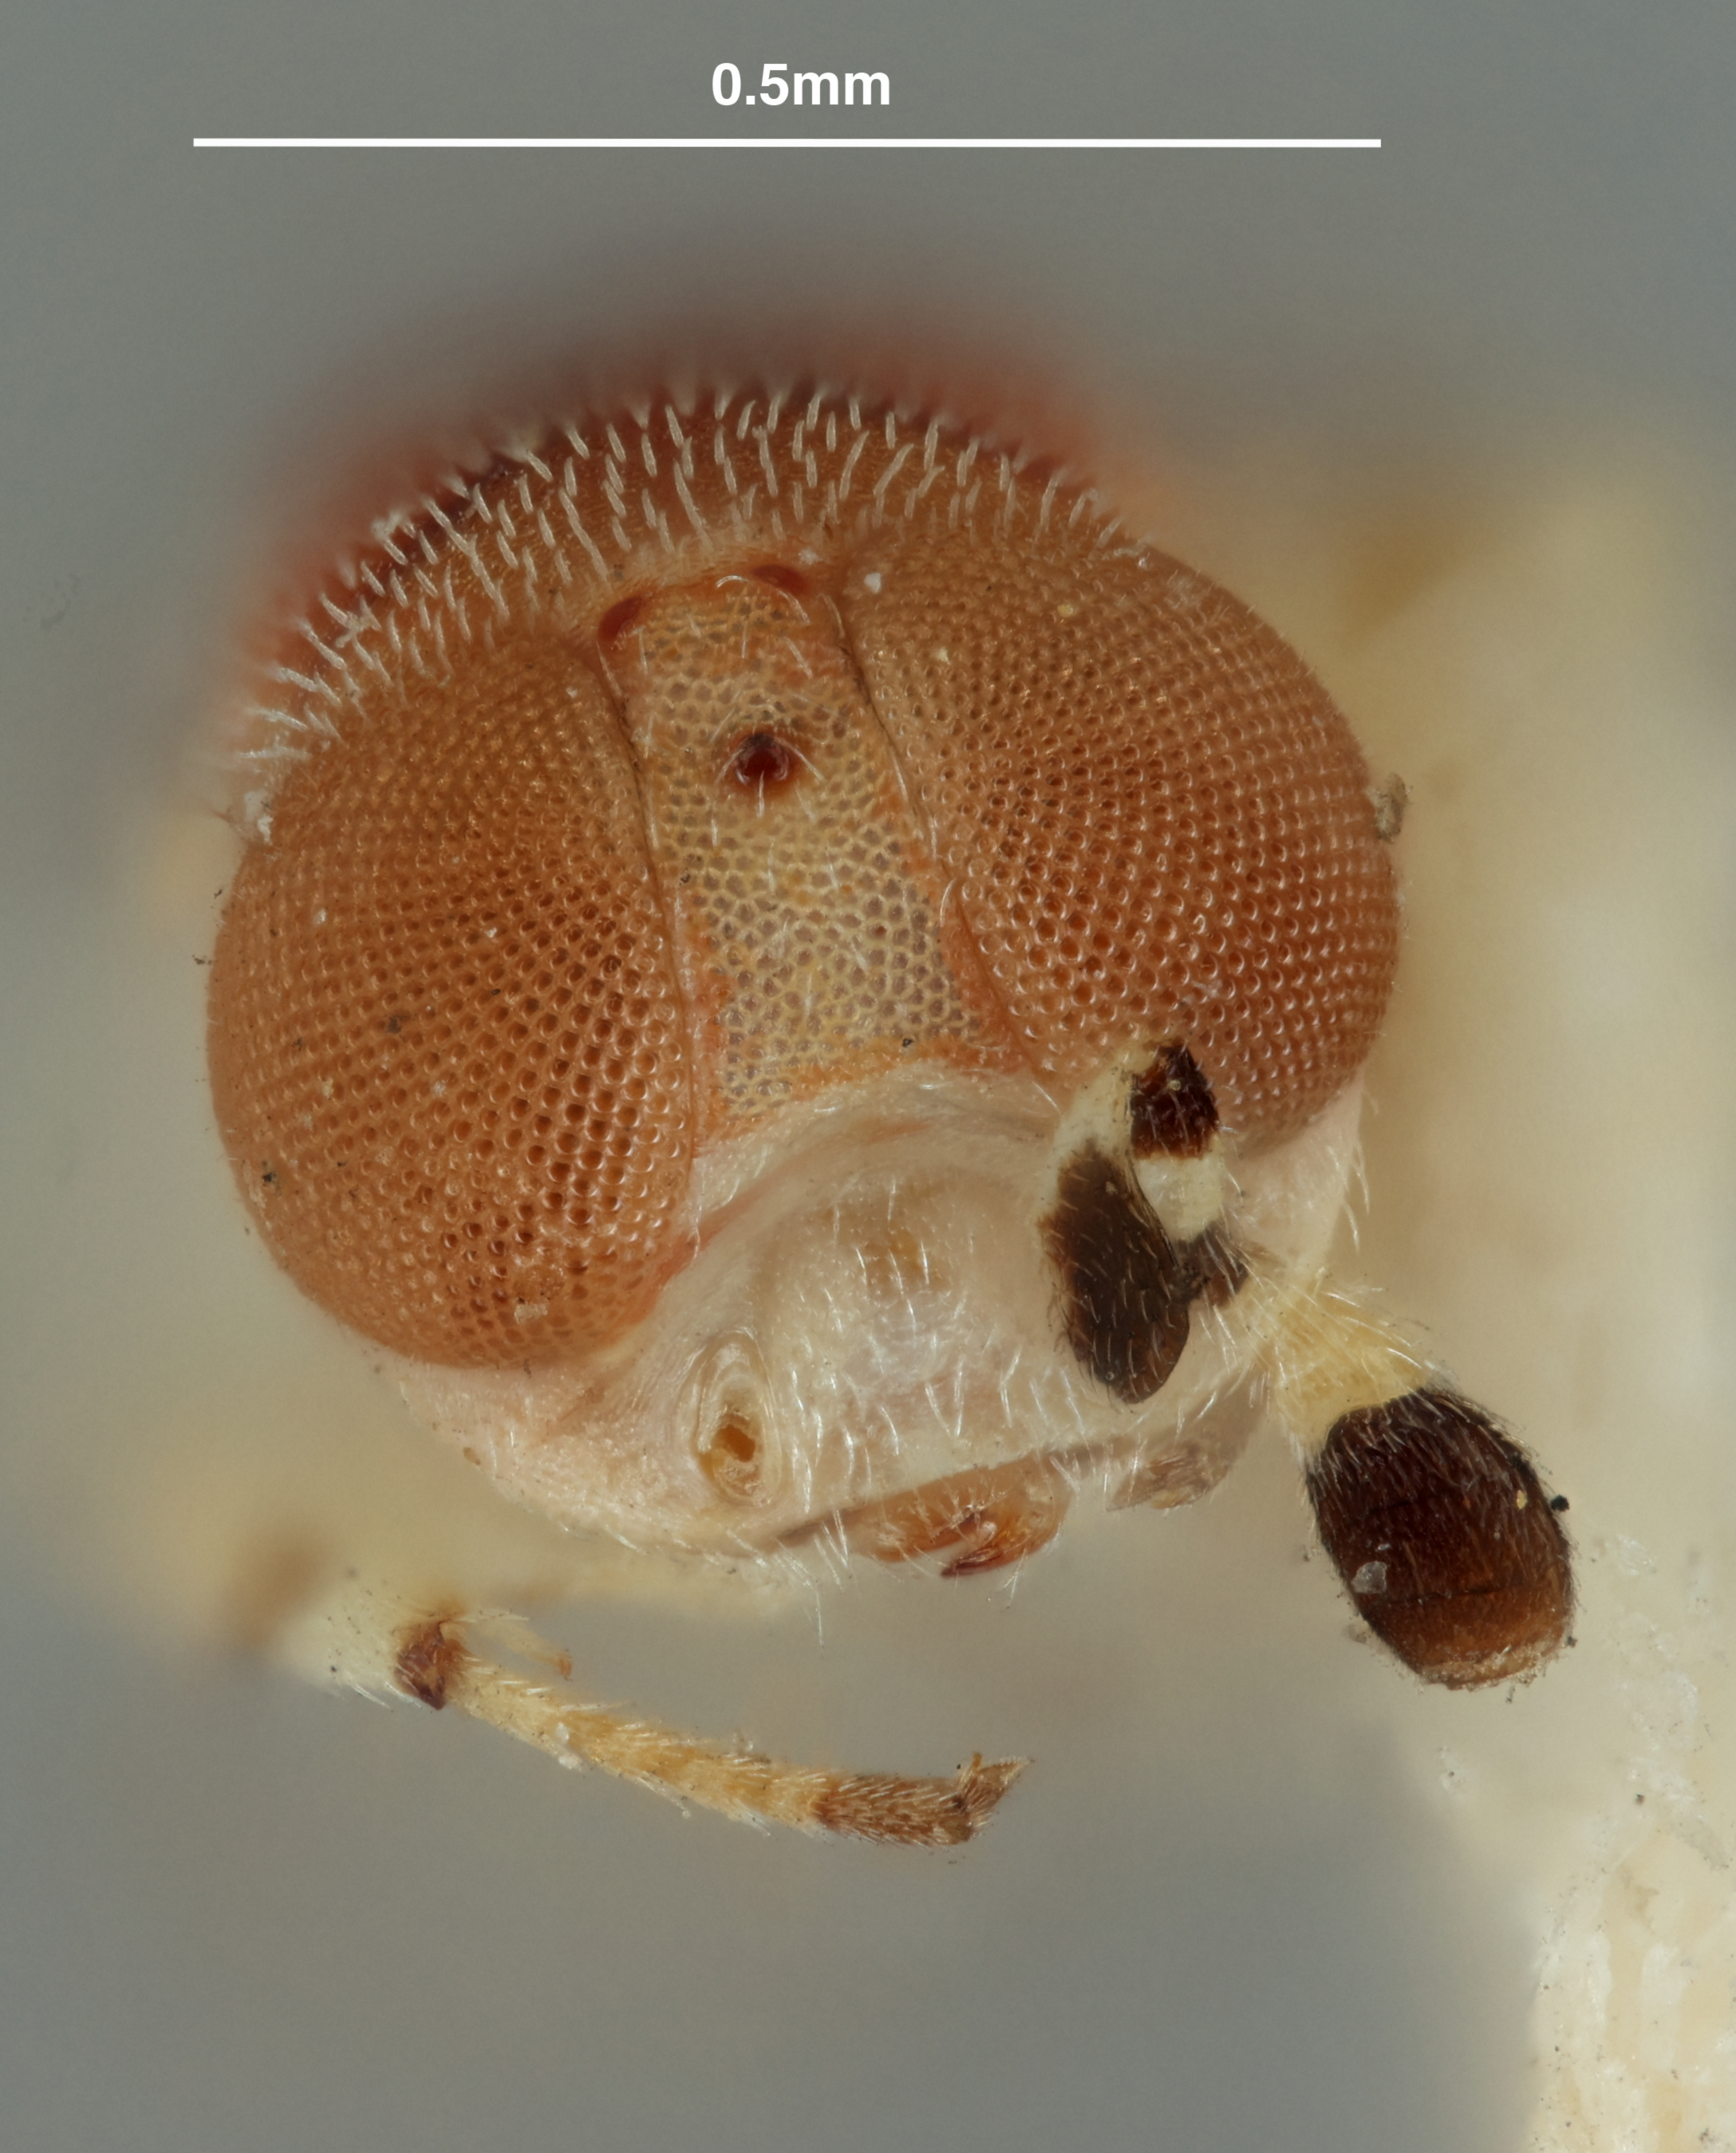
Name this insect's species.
Aphycus schwarzi
